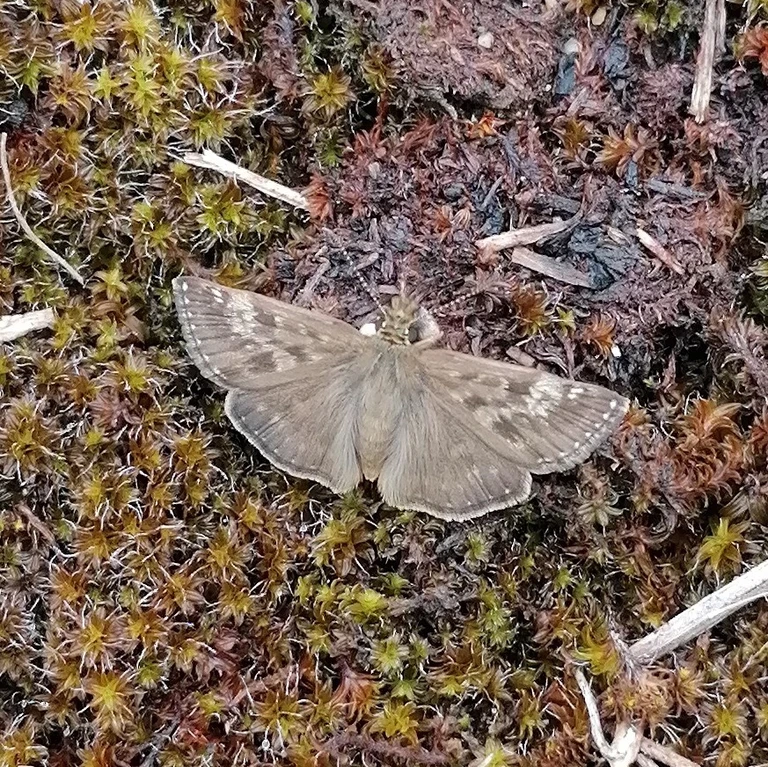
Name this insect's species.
Erynnis tages
